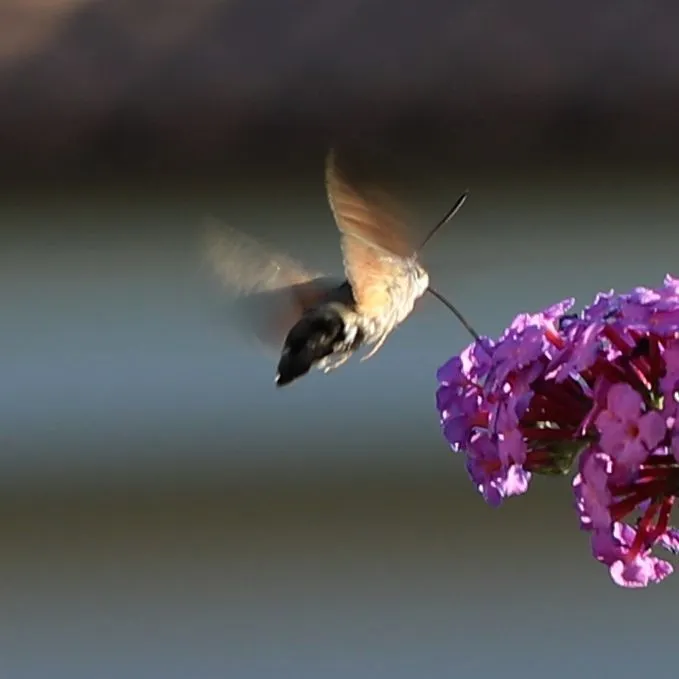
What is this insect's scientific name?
Macroglossum stellatarum
